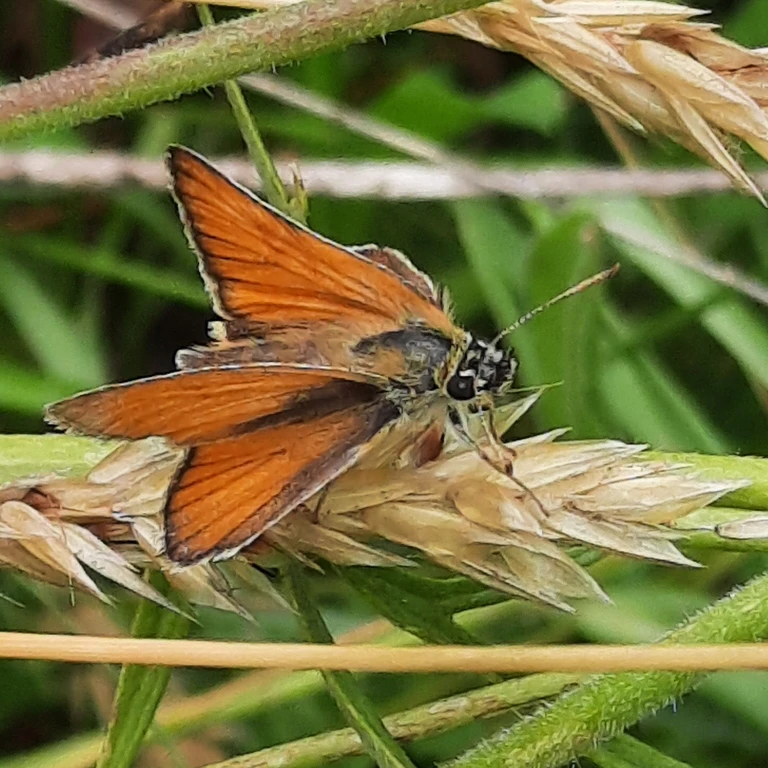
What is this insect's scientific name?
Thymelicus sylvestris
